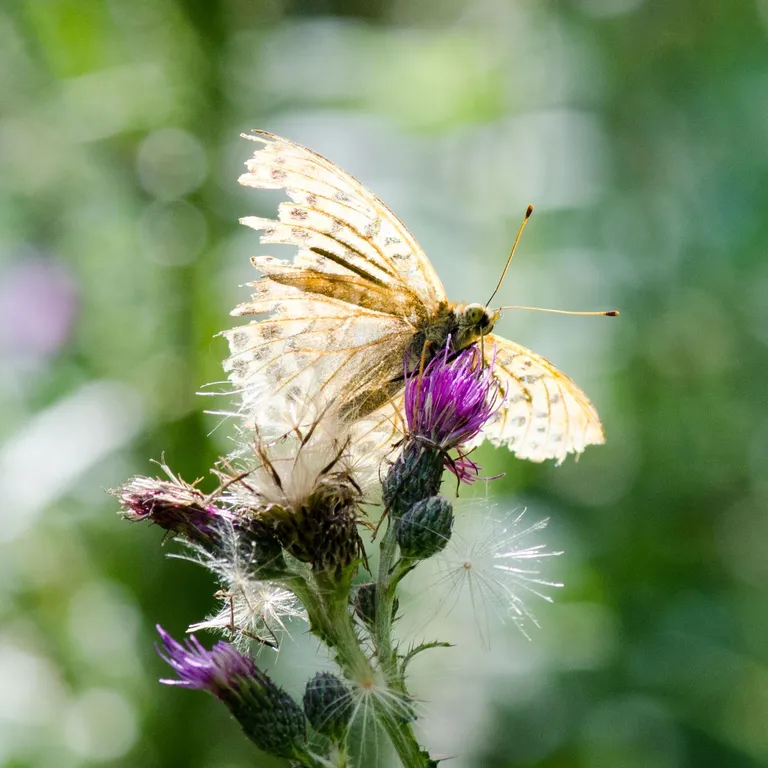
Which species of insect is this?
Argynnis paphia
